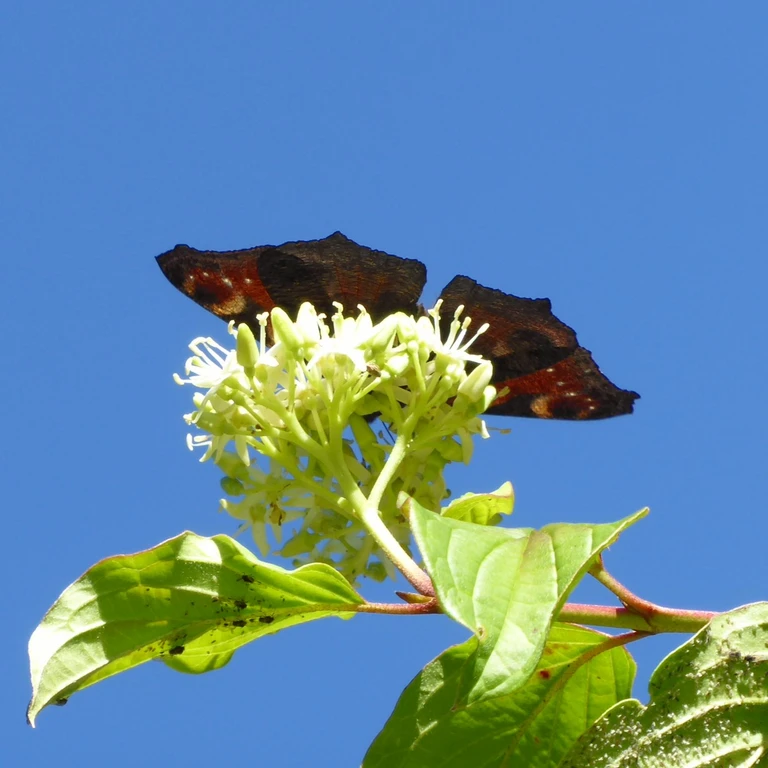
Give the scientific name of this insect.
Aglais io
